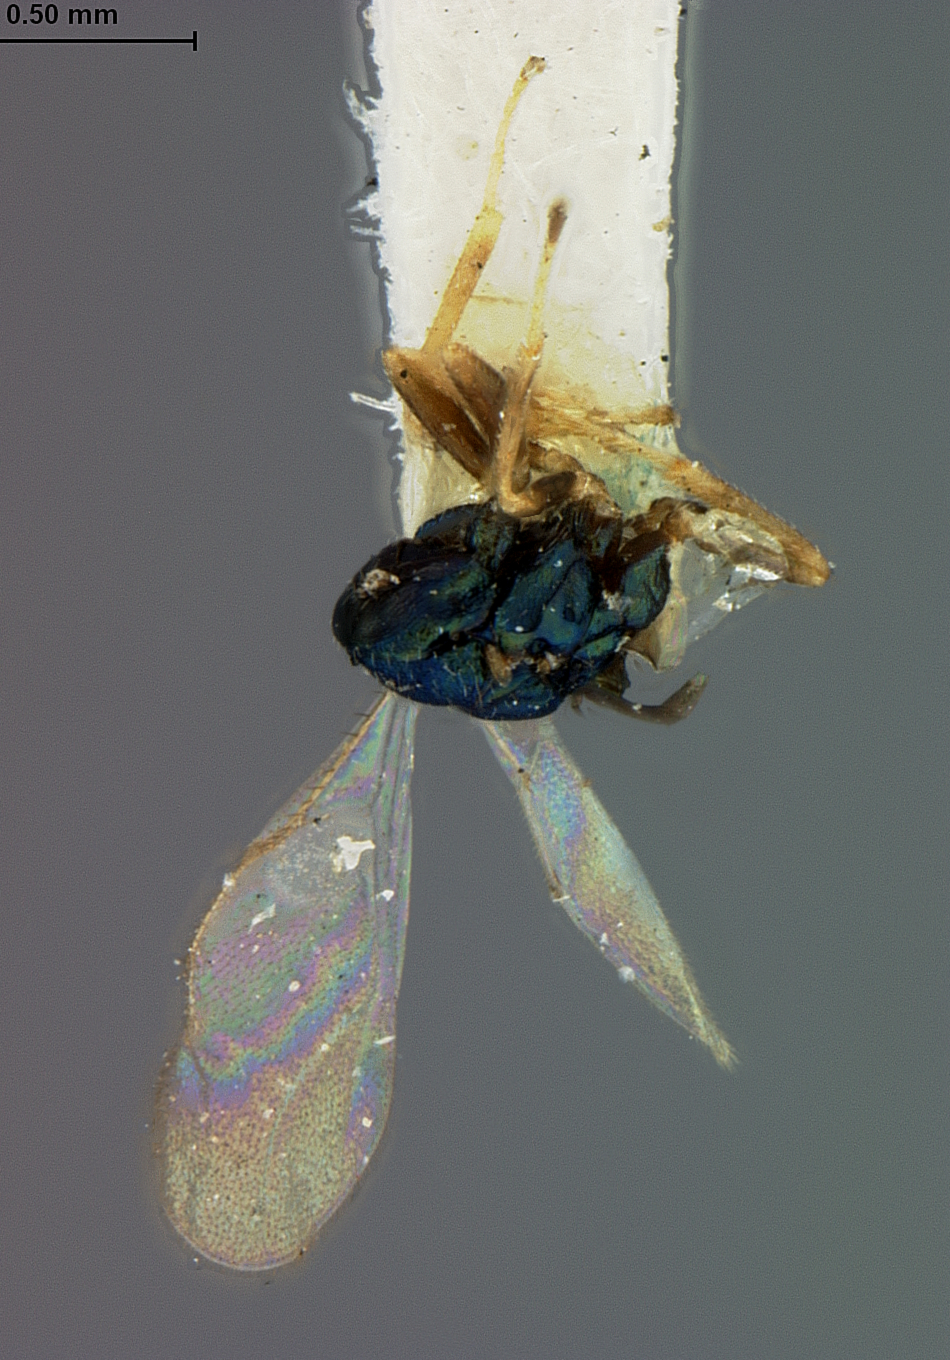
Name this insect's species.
Eutelus confusus
